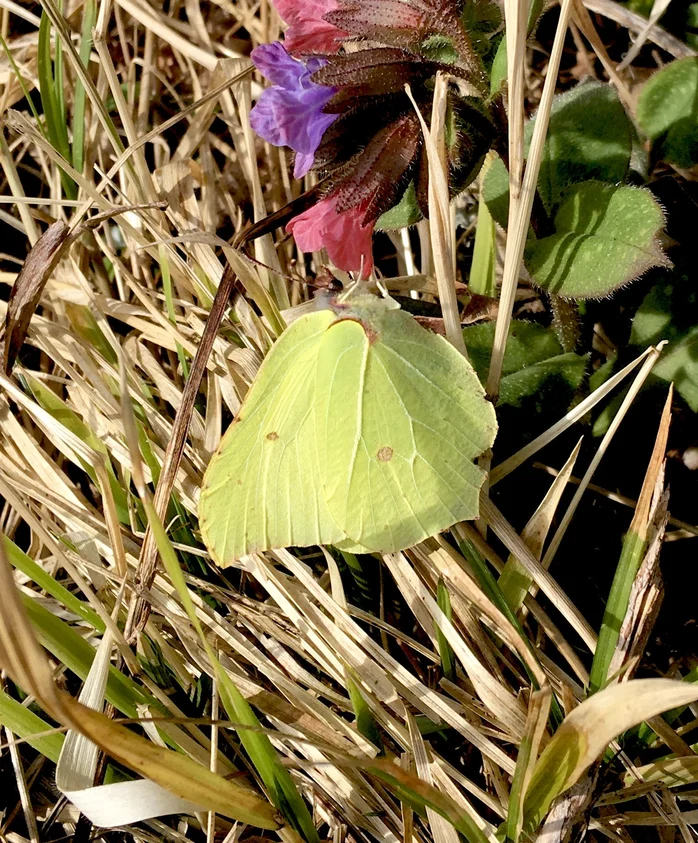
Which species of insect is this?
Gonepteryx rhamni
